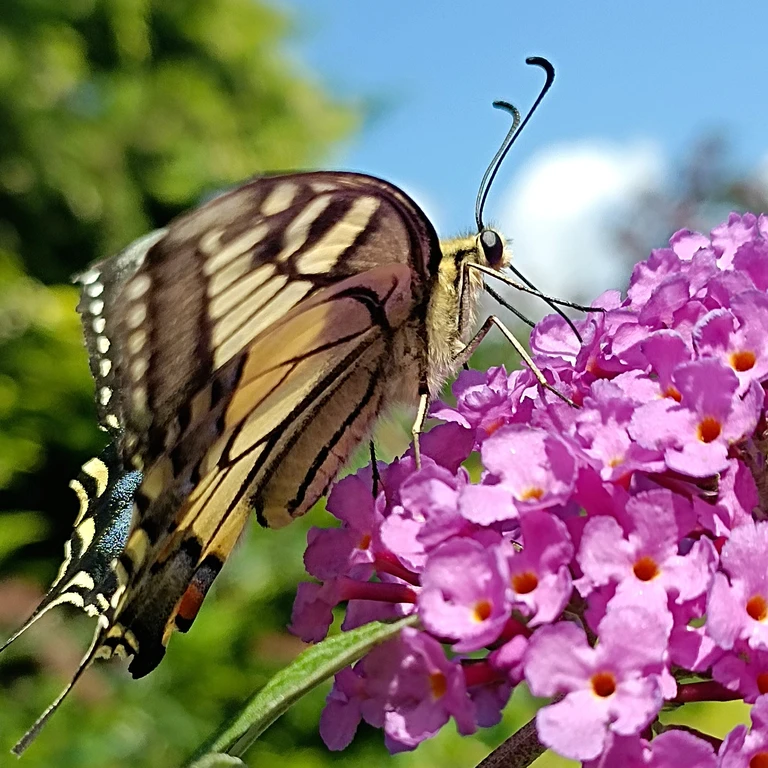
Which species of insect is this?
Papilio machaon
